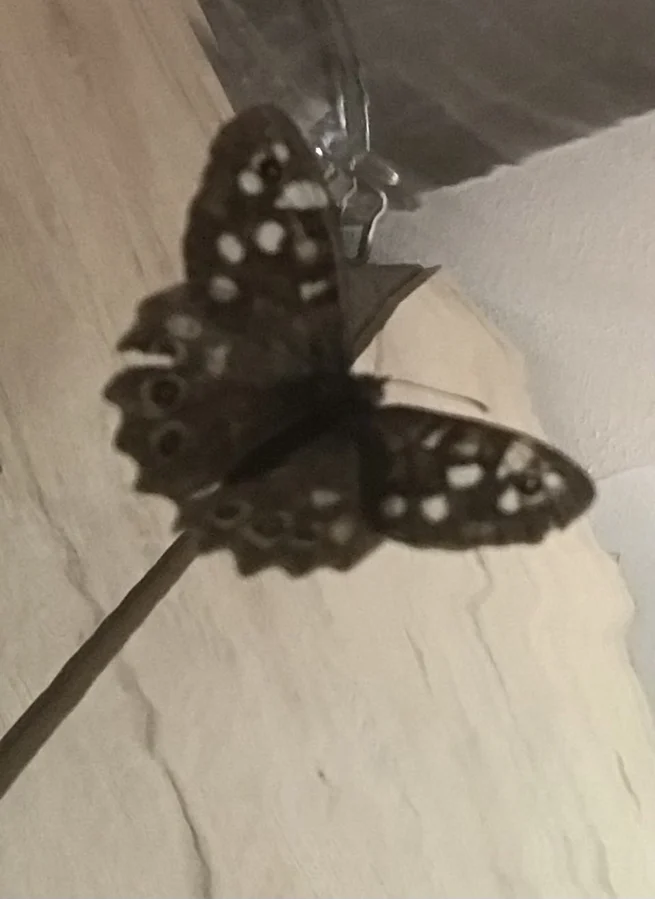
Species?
Pararge aegeria
